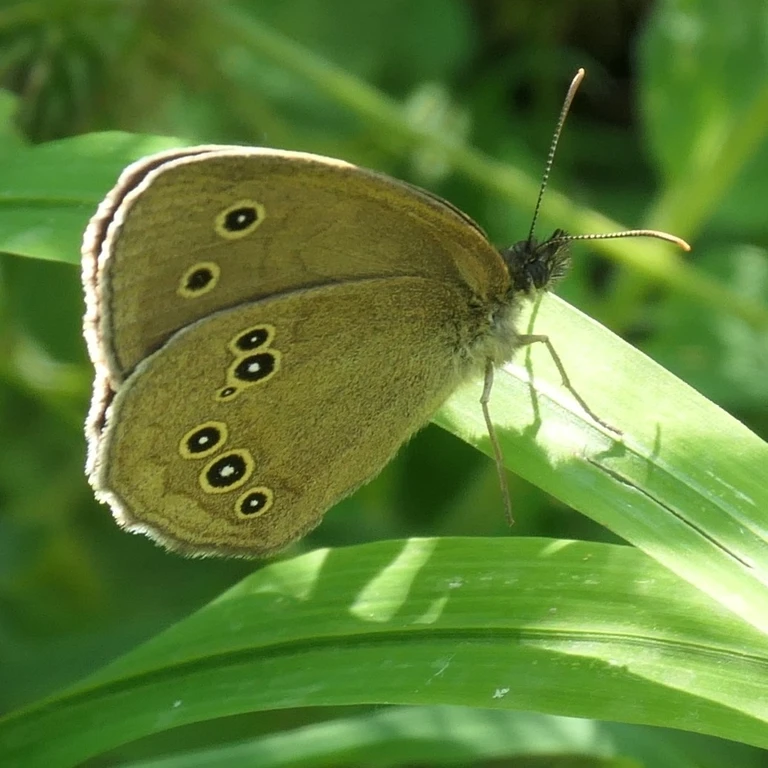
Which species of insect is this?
Aphantopus hyperantus
